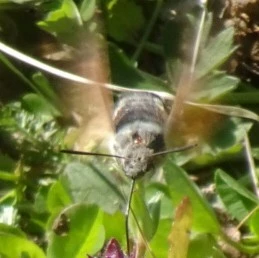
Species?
Macroglossum stellatarum
